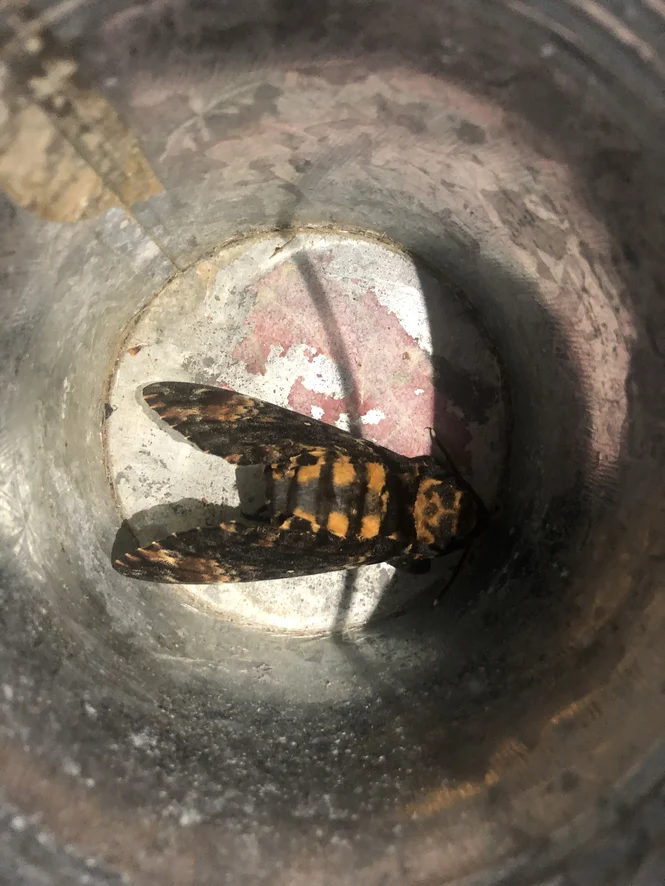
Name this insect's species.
Acherontia atropos
